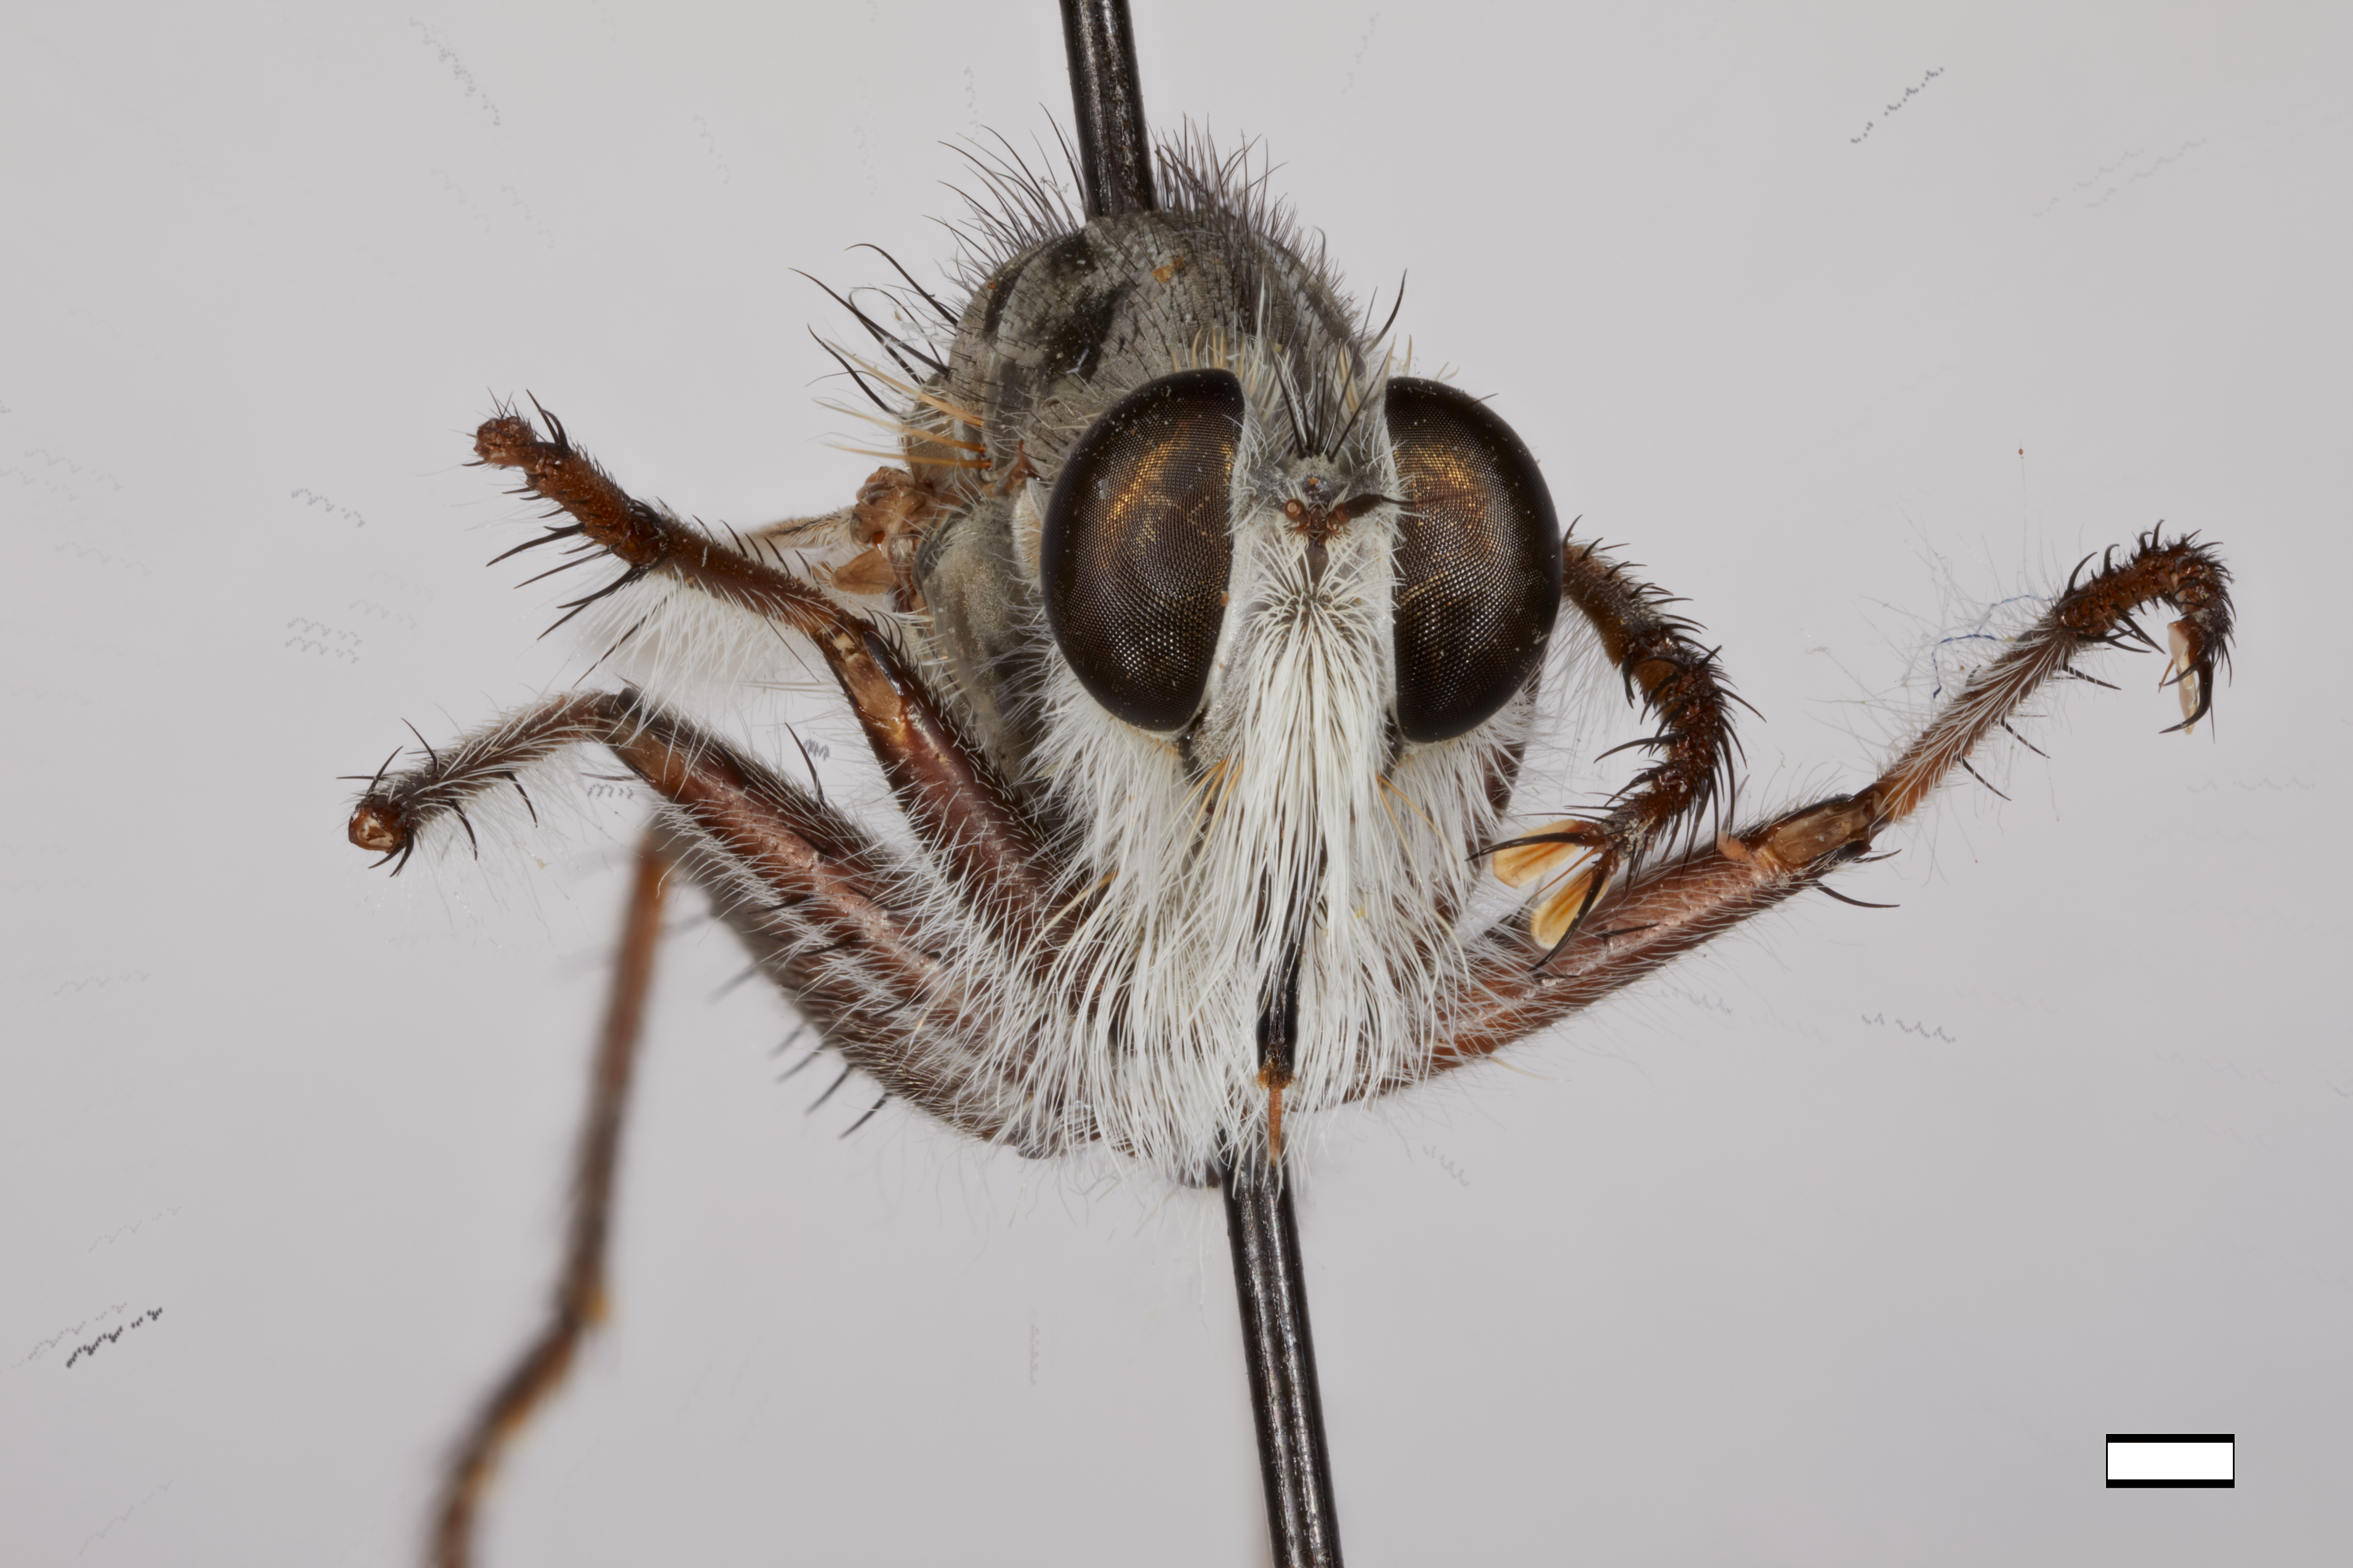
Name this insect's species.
Erax utahensis
